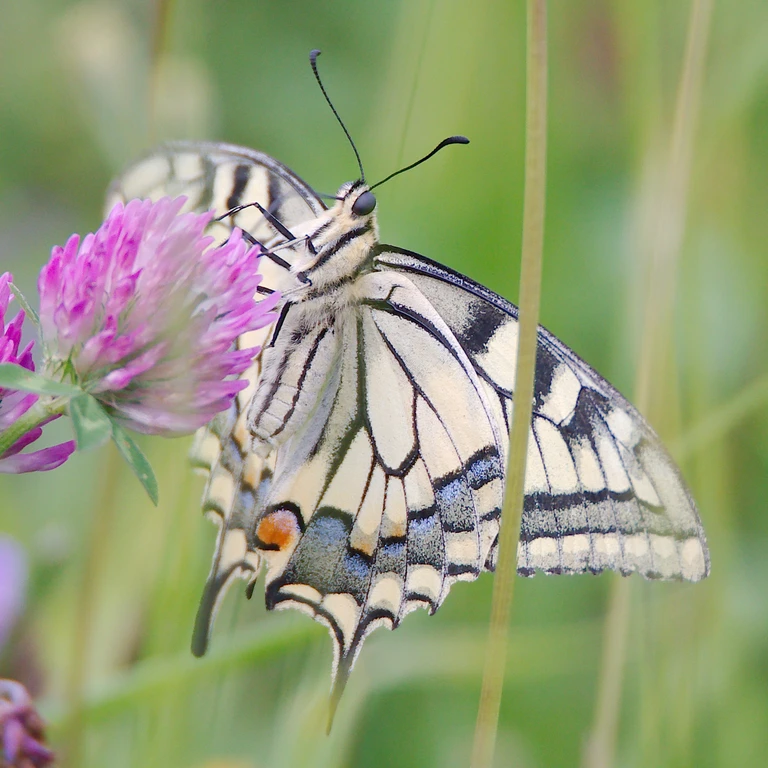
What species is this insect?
Papilio machaon
